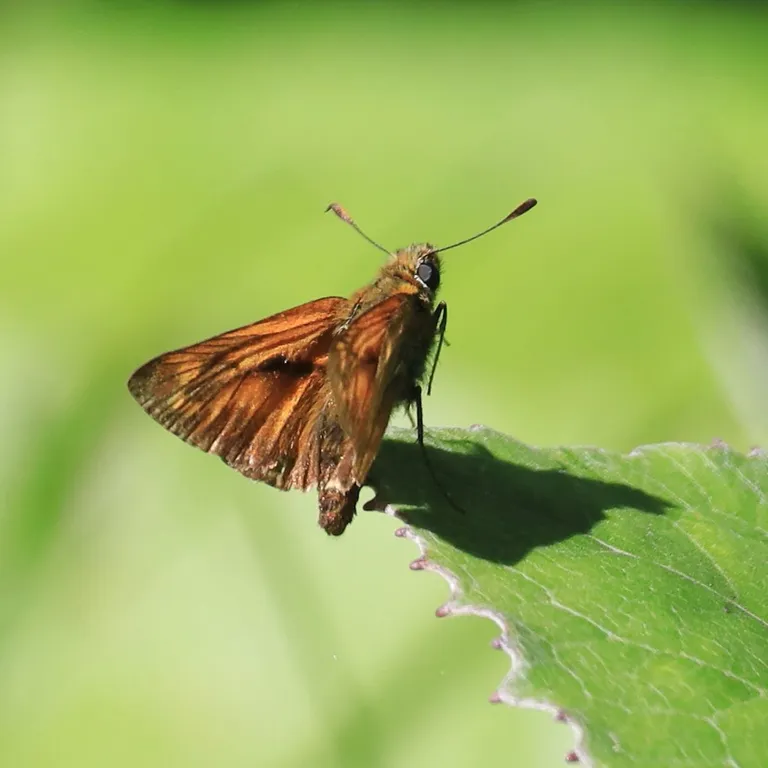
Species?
Ochlodes sylvanus (also Ochlodes venata)
